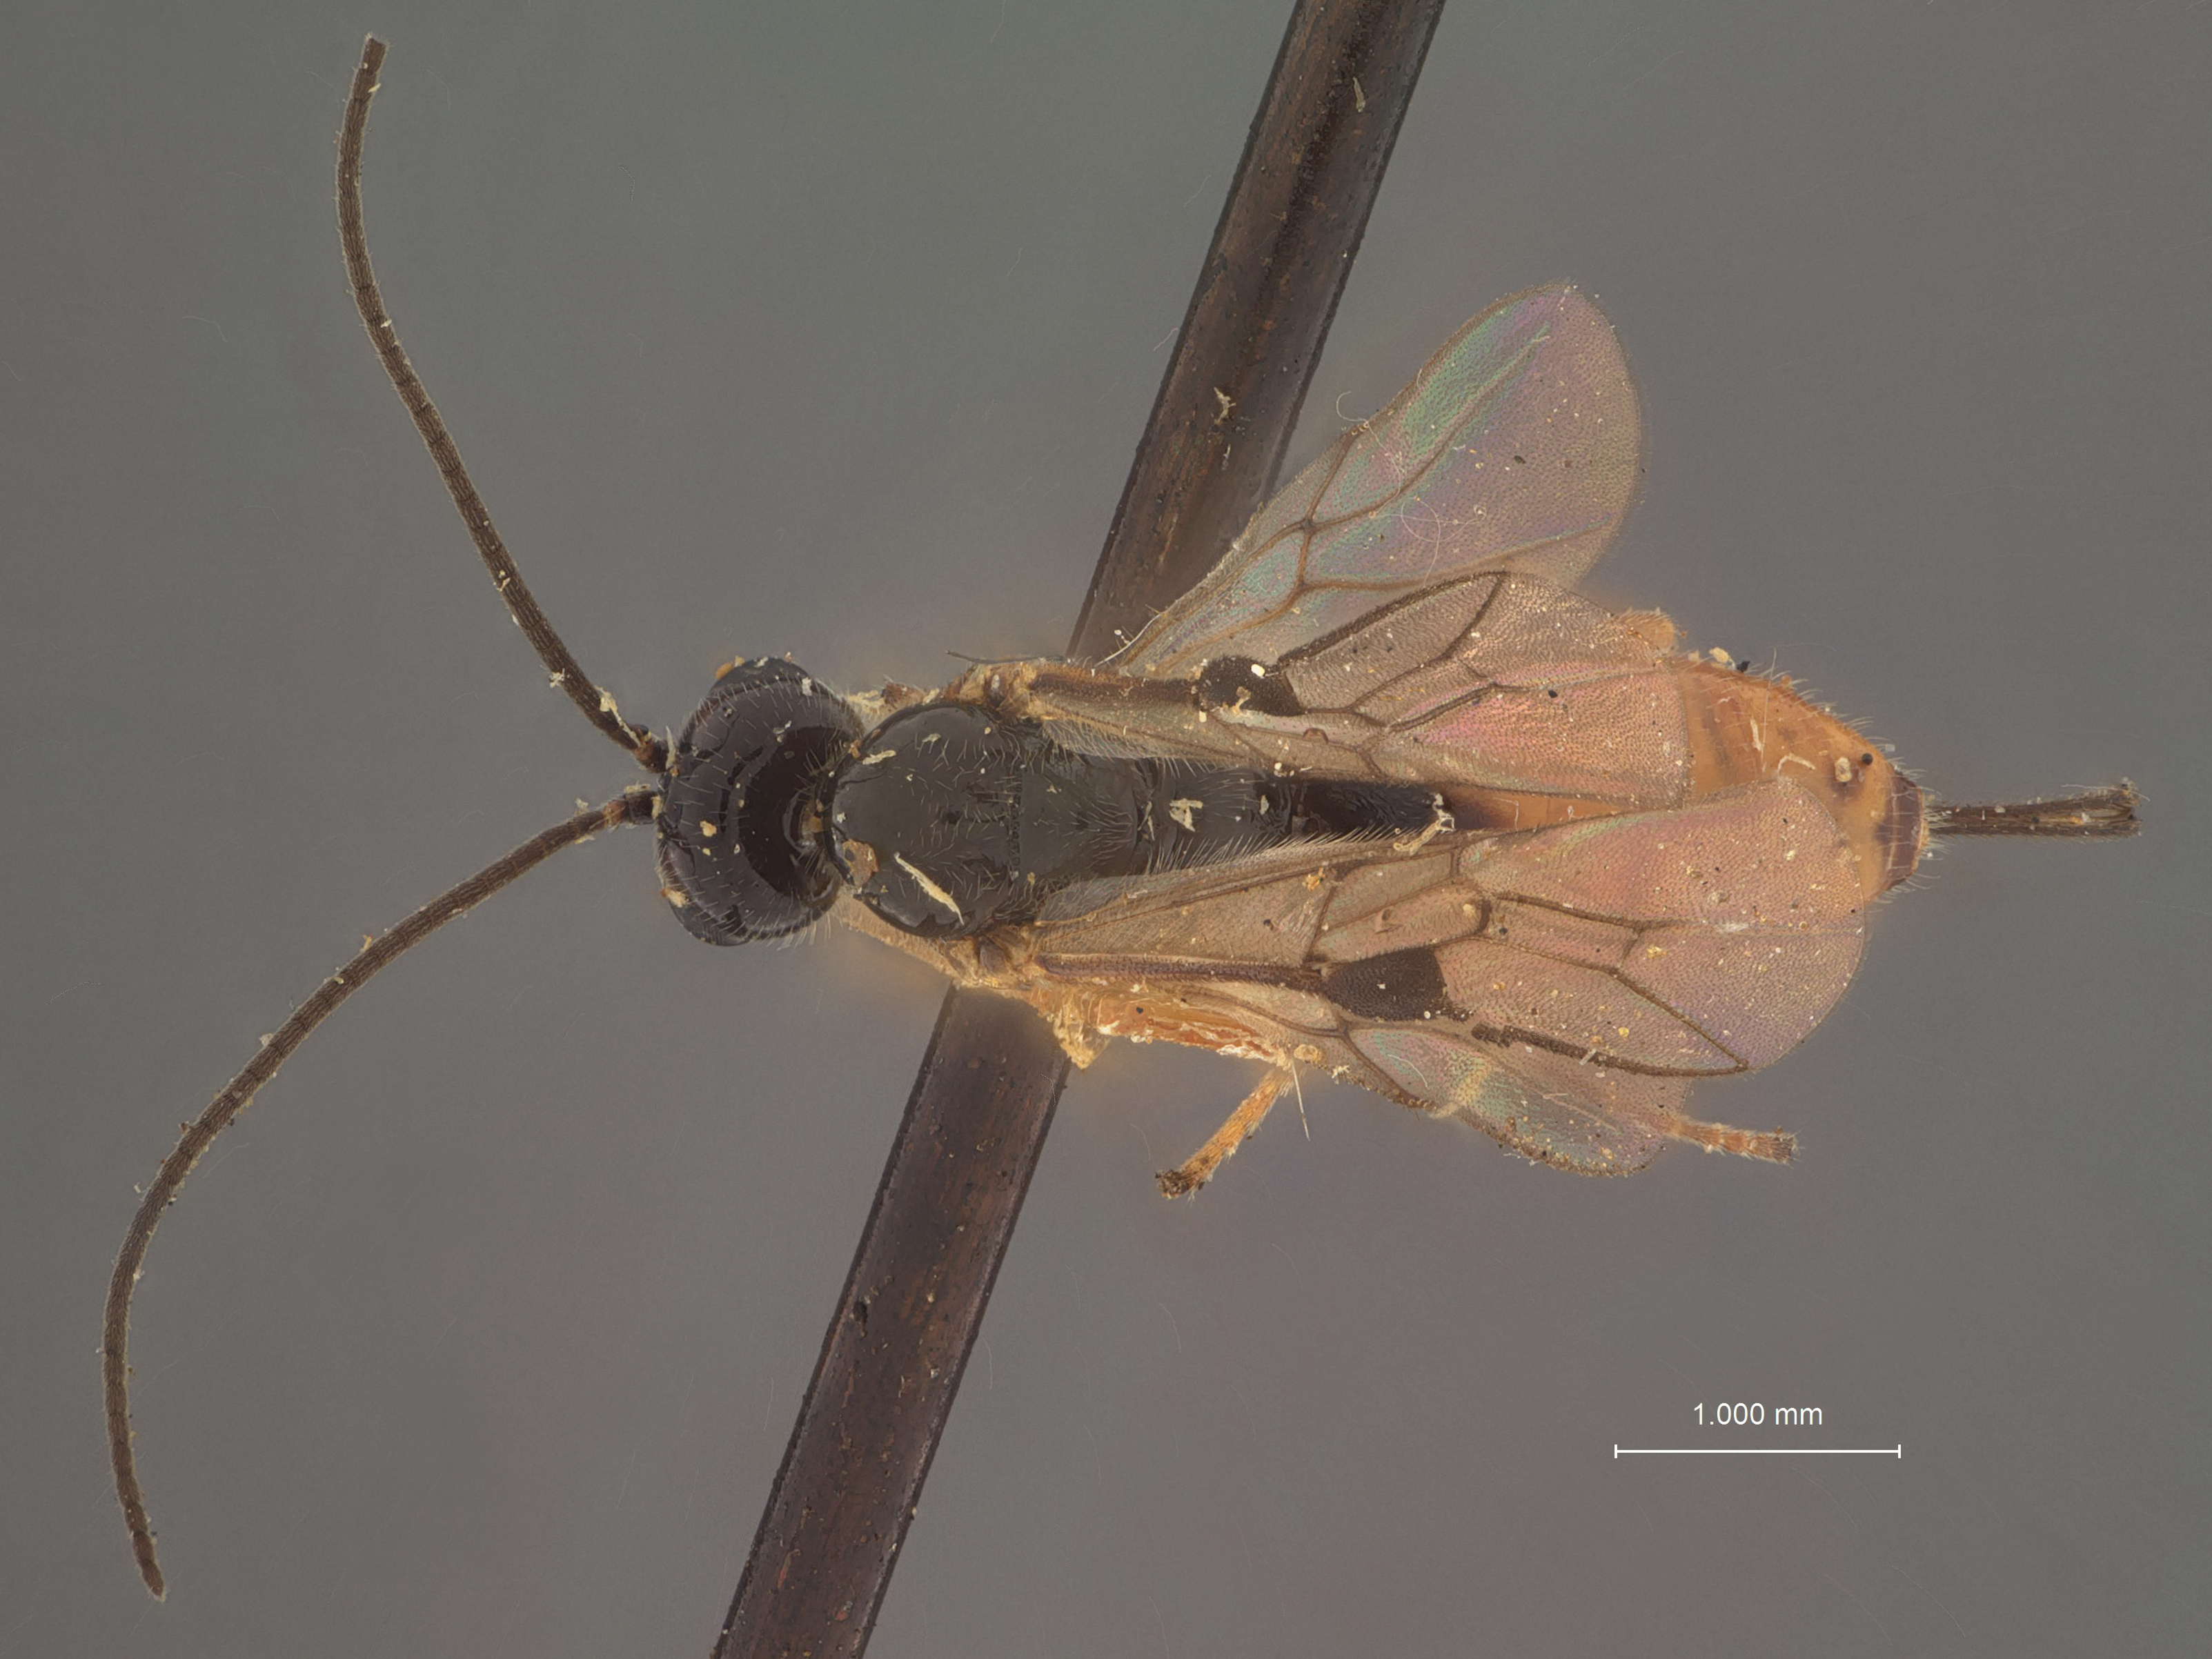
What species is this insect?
Microbracon cryptorhynchi
